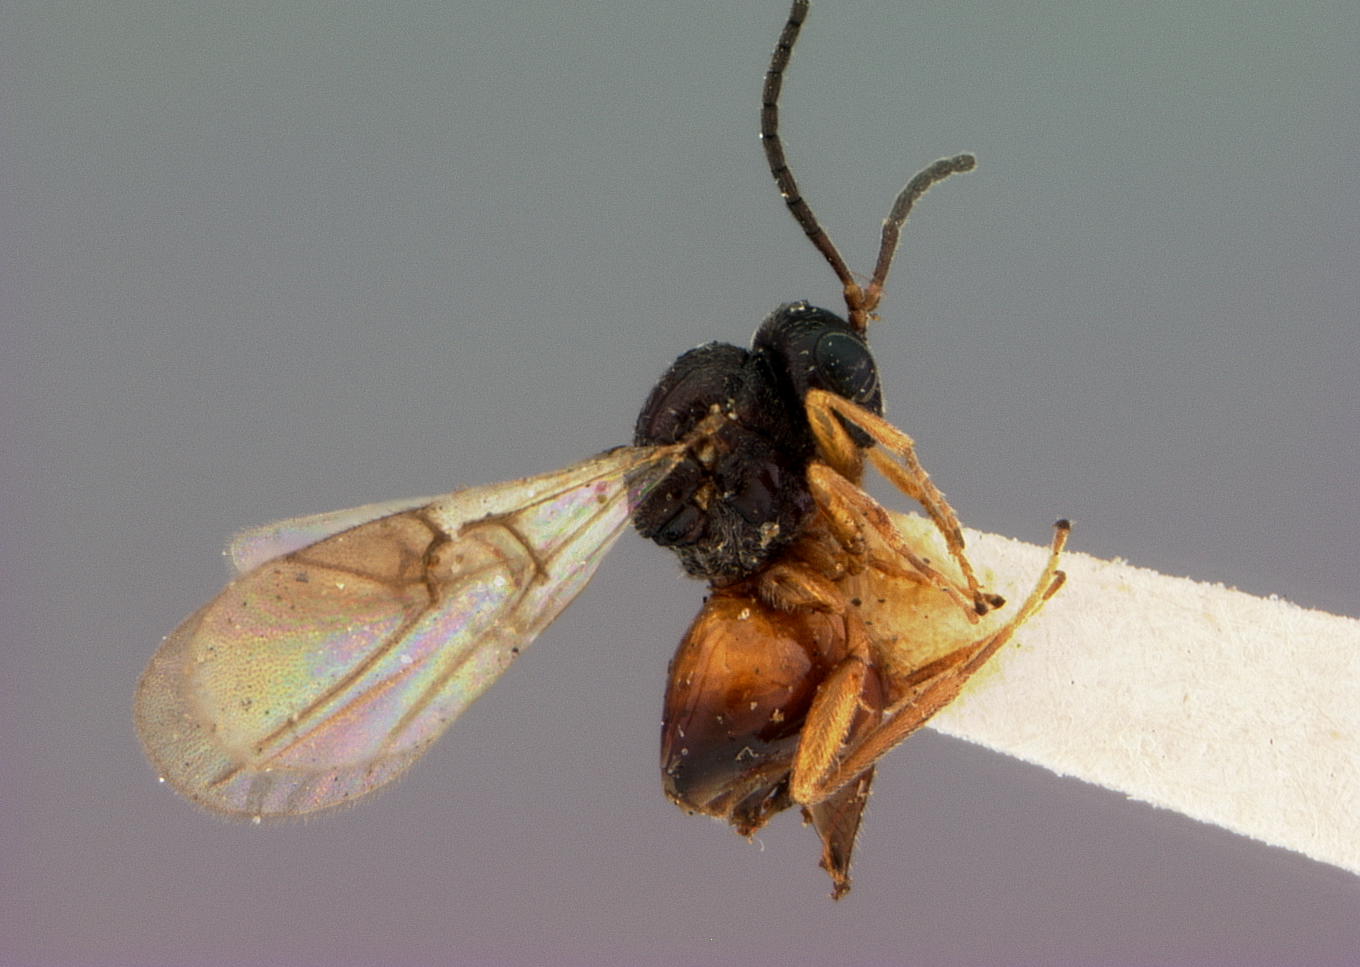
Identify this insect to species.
Rhodites fusiformans
